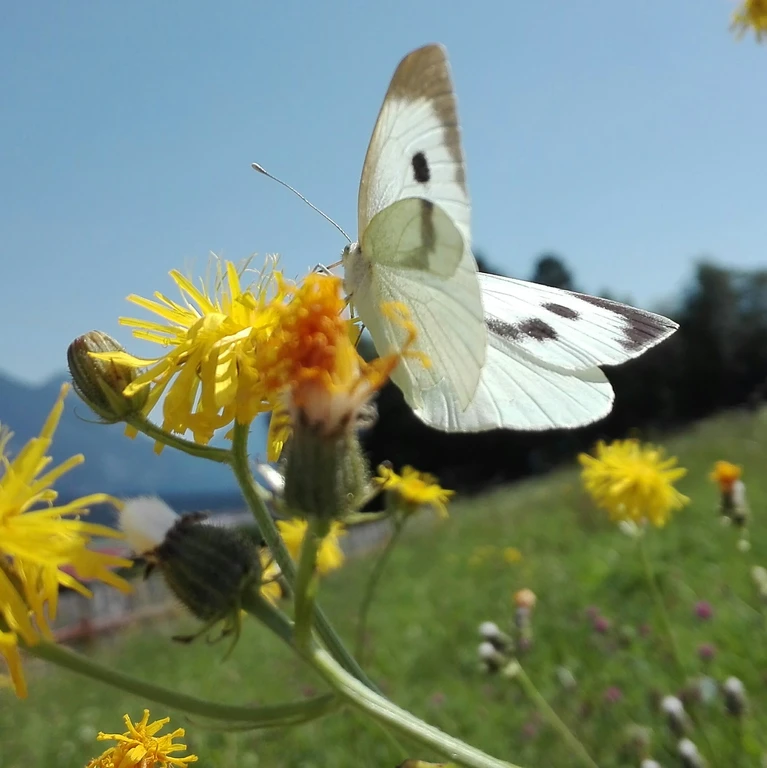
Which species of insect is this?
Pieris brassicae
